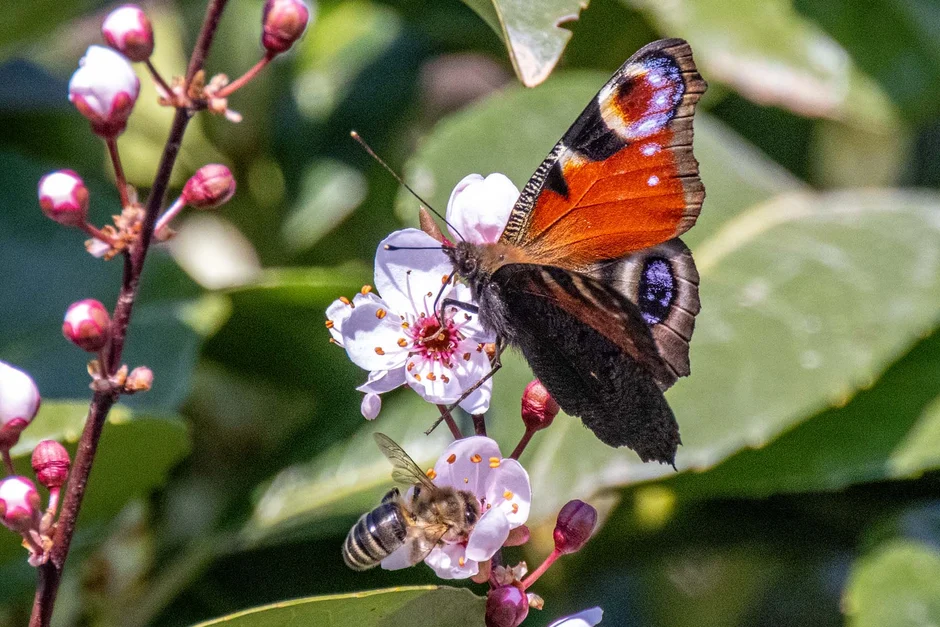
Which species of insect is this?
Aglais io
